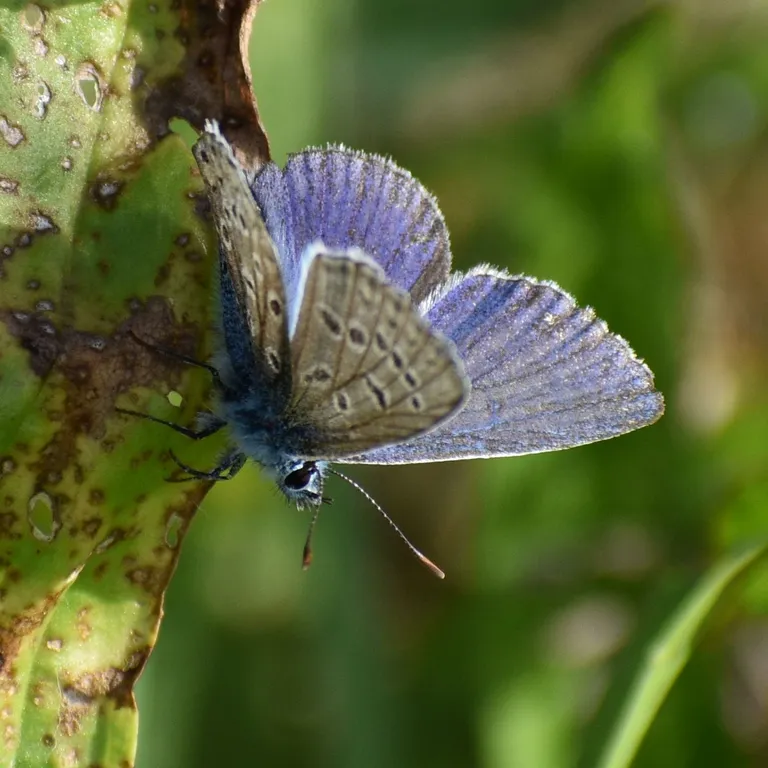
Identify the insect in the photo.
Polyommatus icarus
